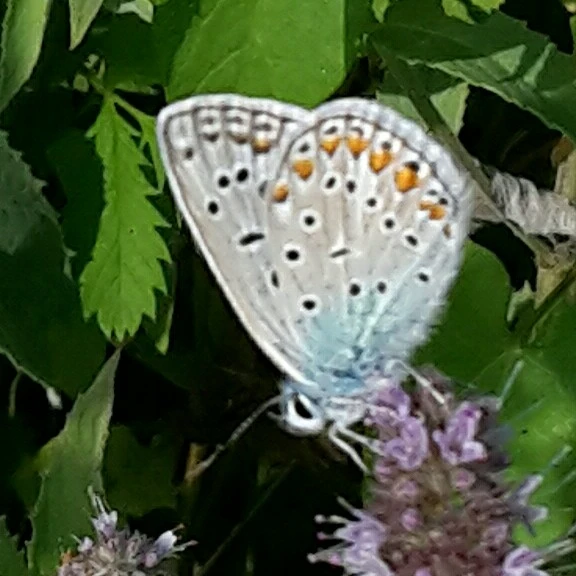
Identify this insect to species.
Polyommatus icarus
